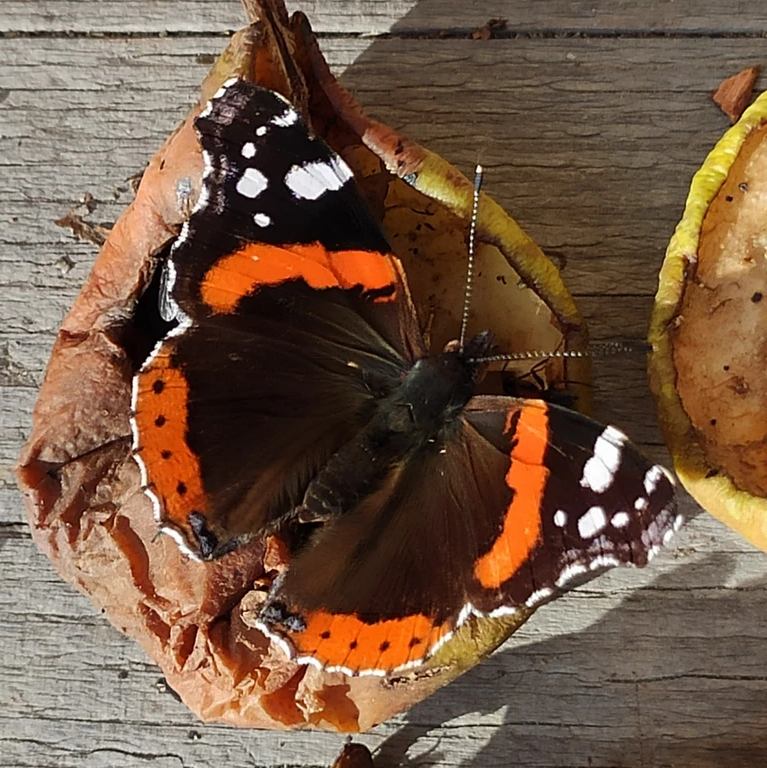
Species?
Vanessa atalanta
